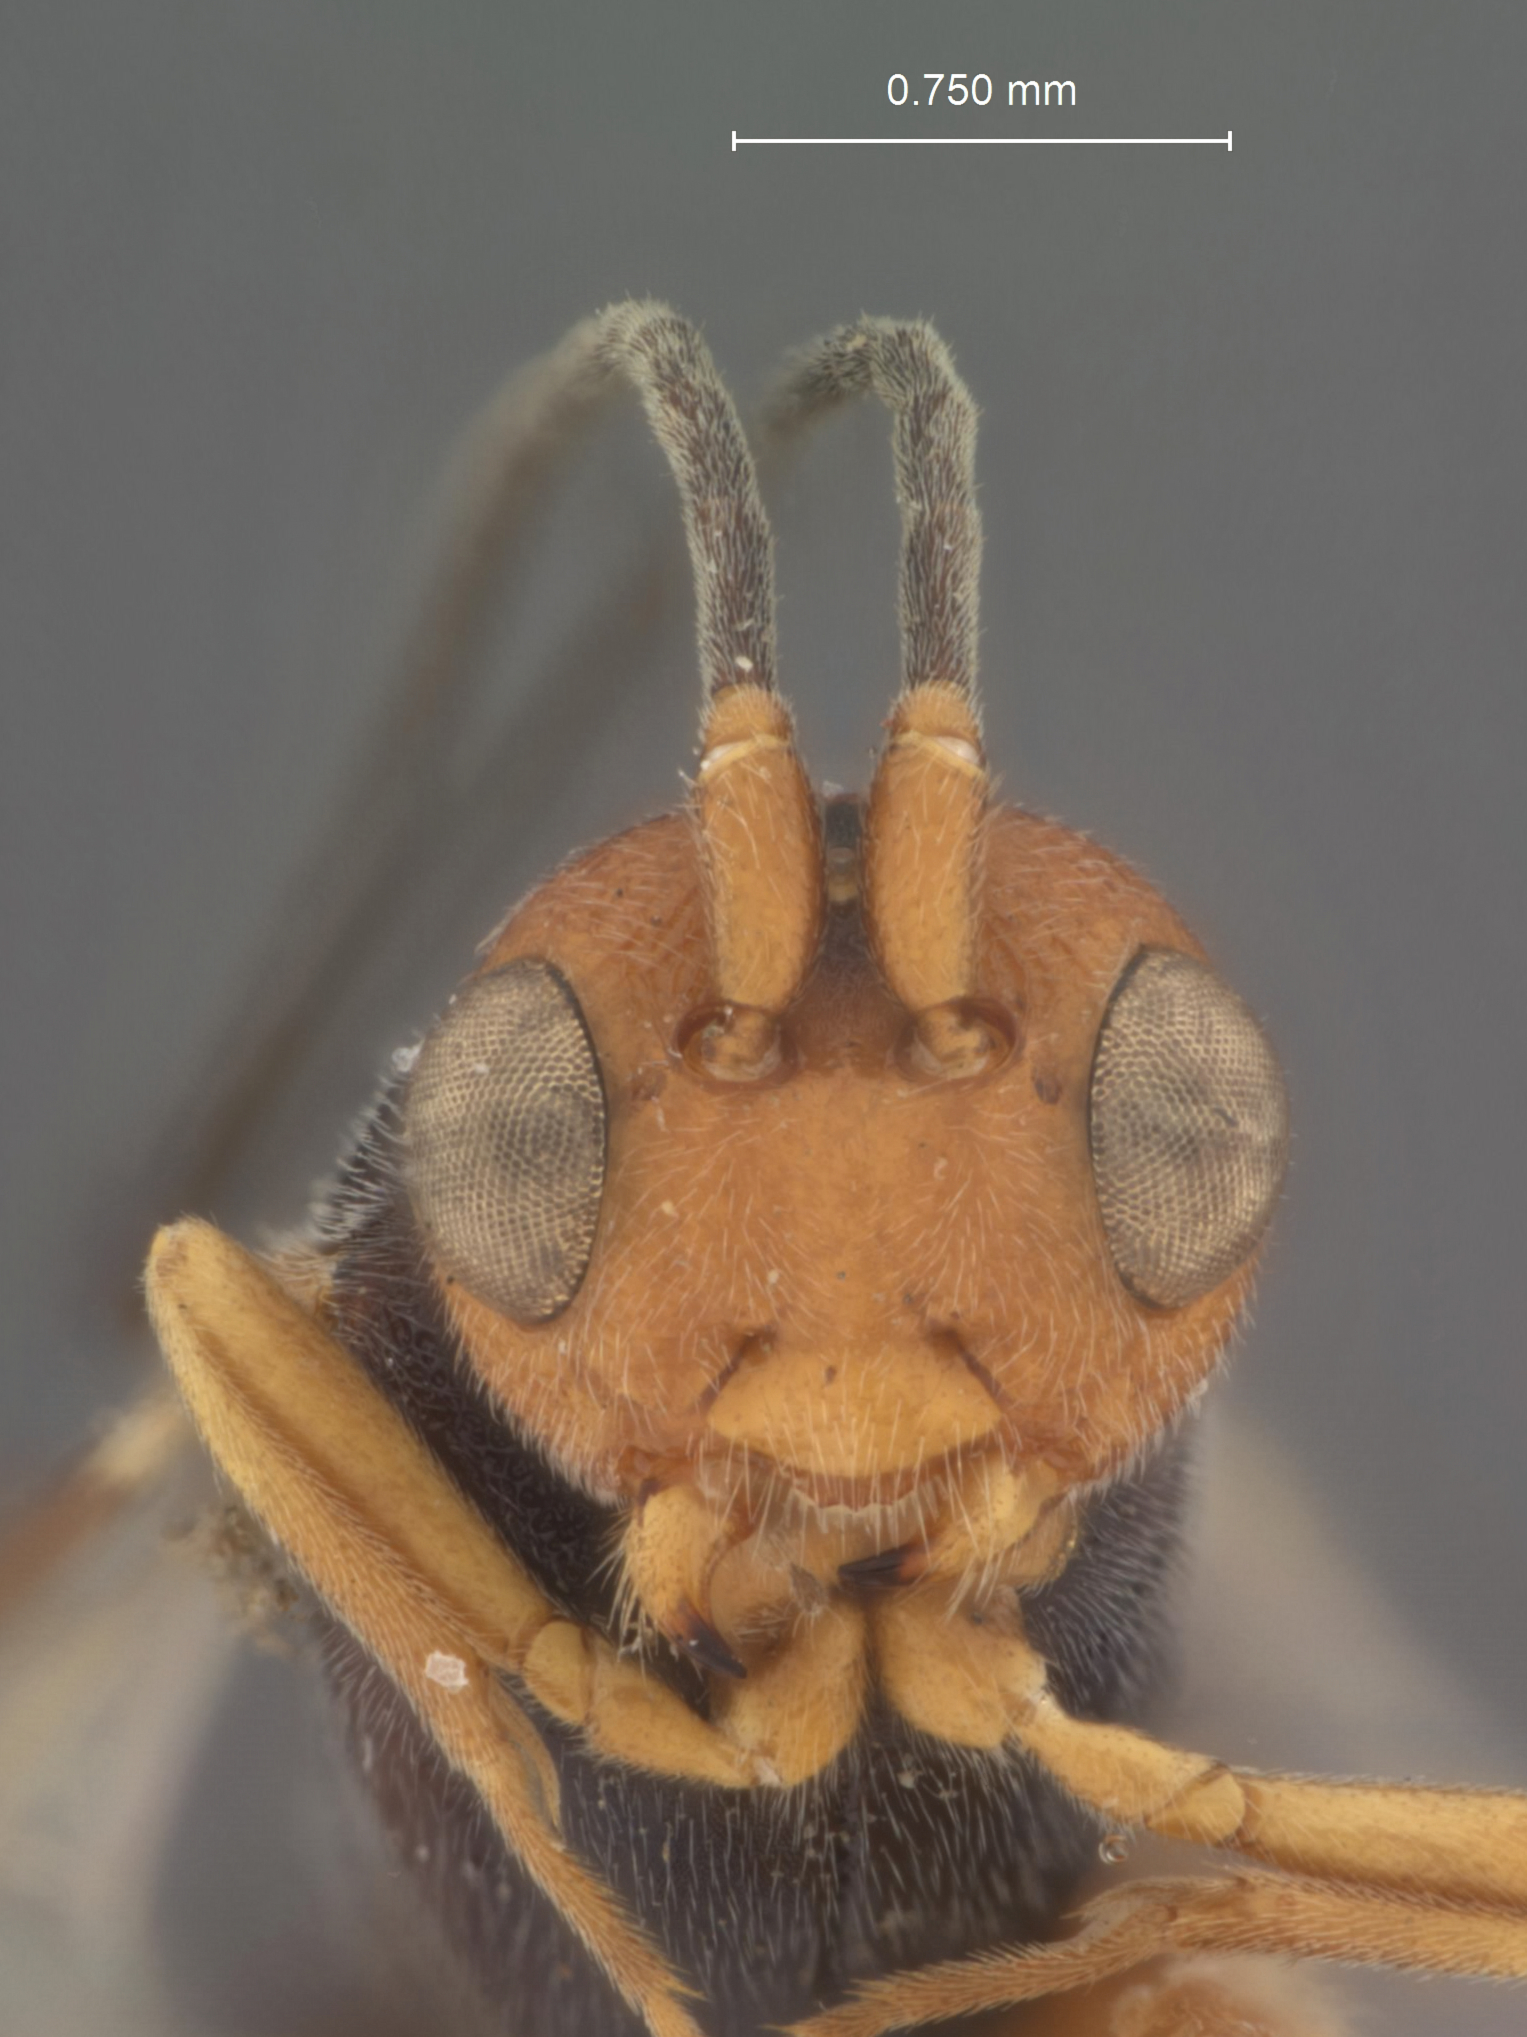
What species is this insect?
Phanerotoma erythrocephala
